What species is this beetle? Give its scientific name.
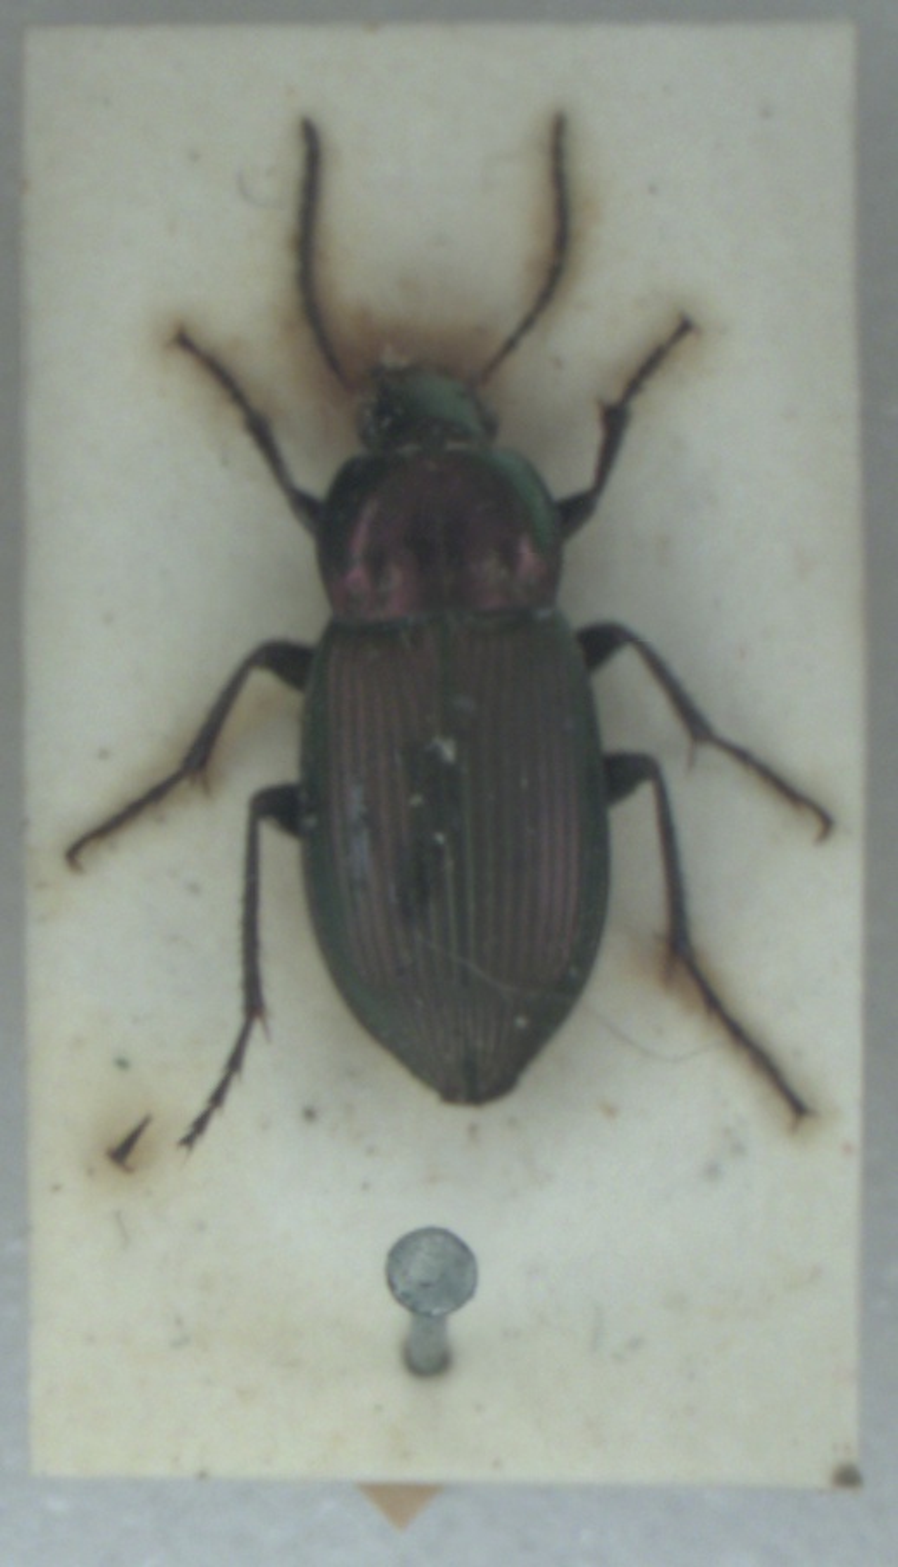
Poecilus cupreus
